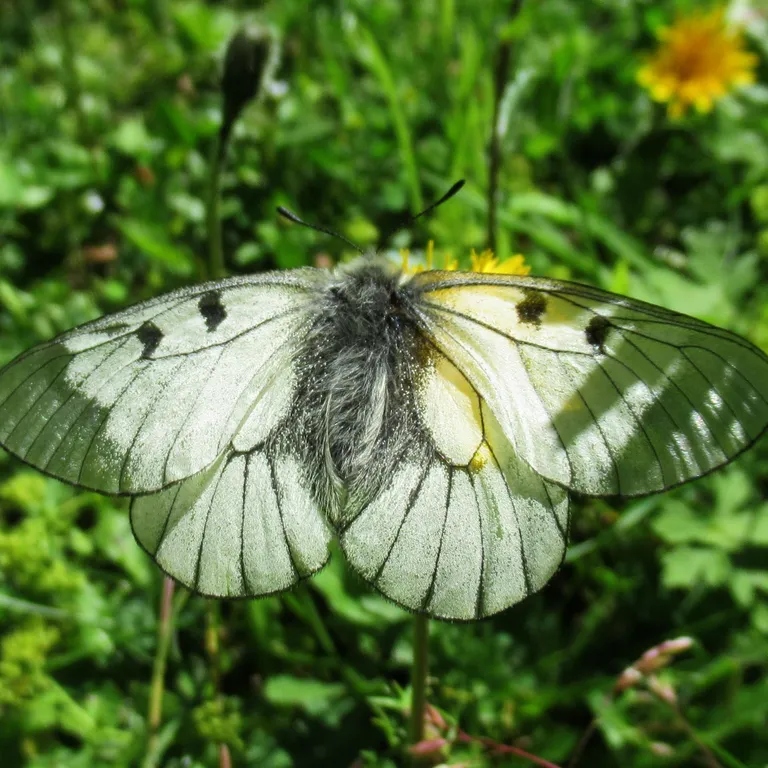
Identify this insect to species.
Parnassius mnemosyne
